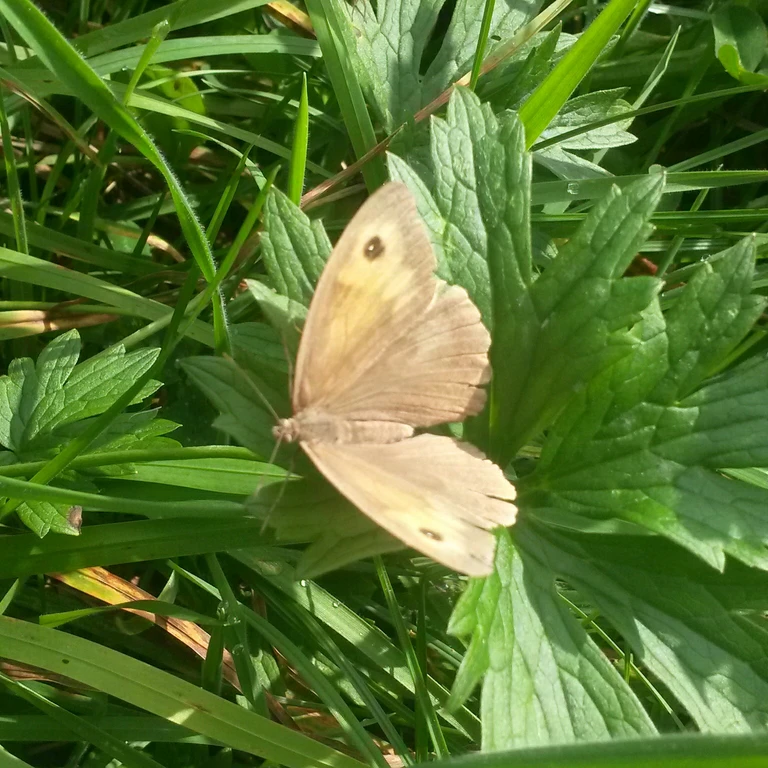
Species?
Maniola jurtina
